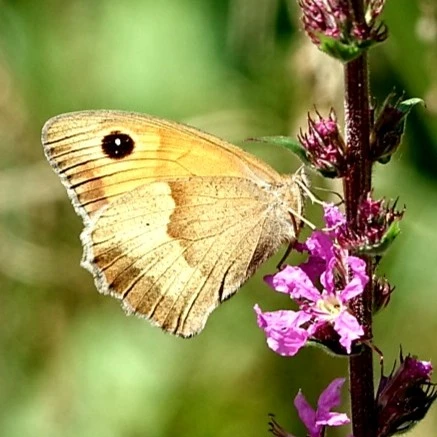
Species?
Maniola jurtina
